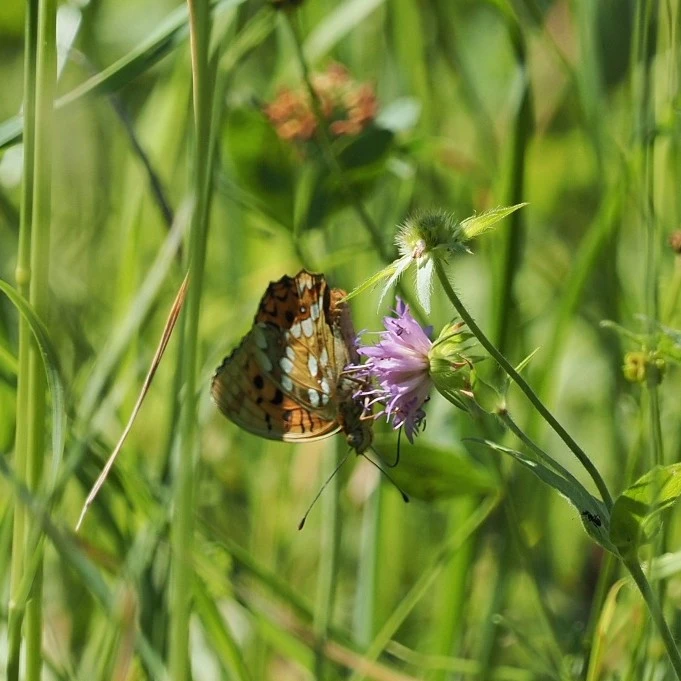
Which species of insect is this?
Fabriciana adippe
